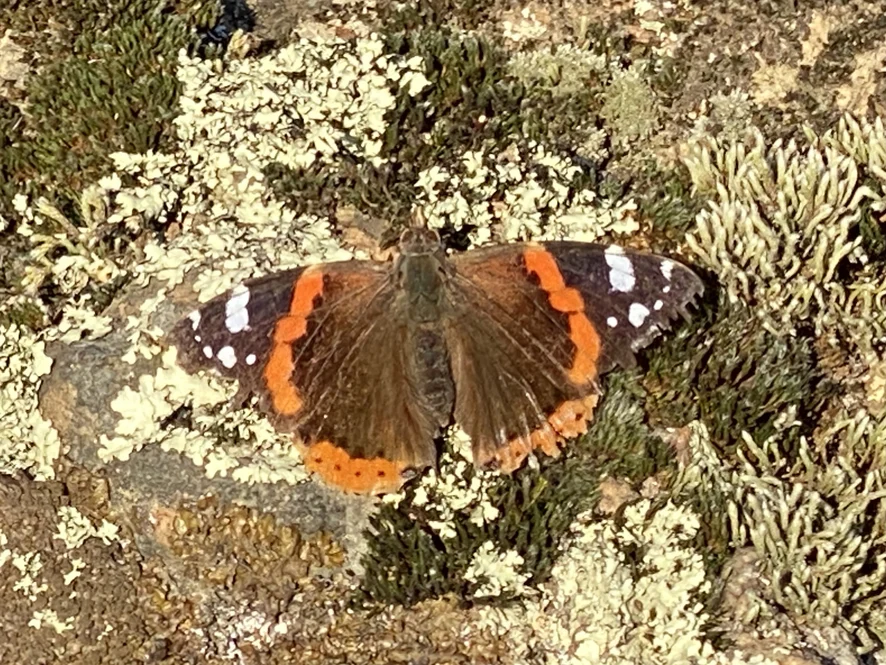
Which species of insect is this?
Vanessa atalanta
